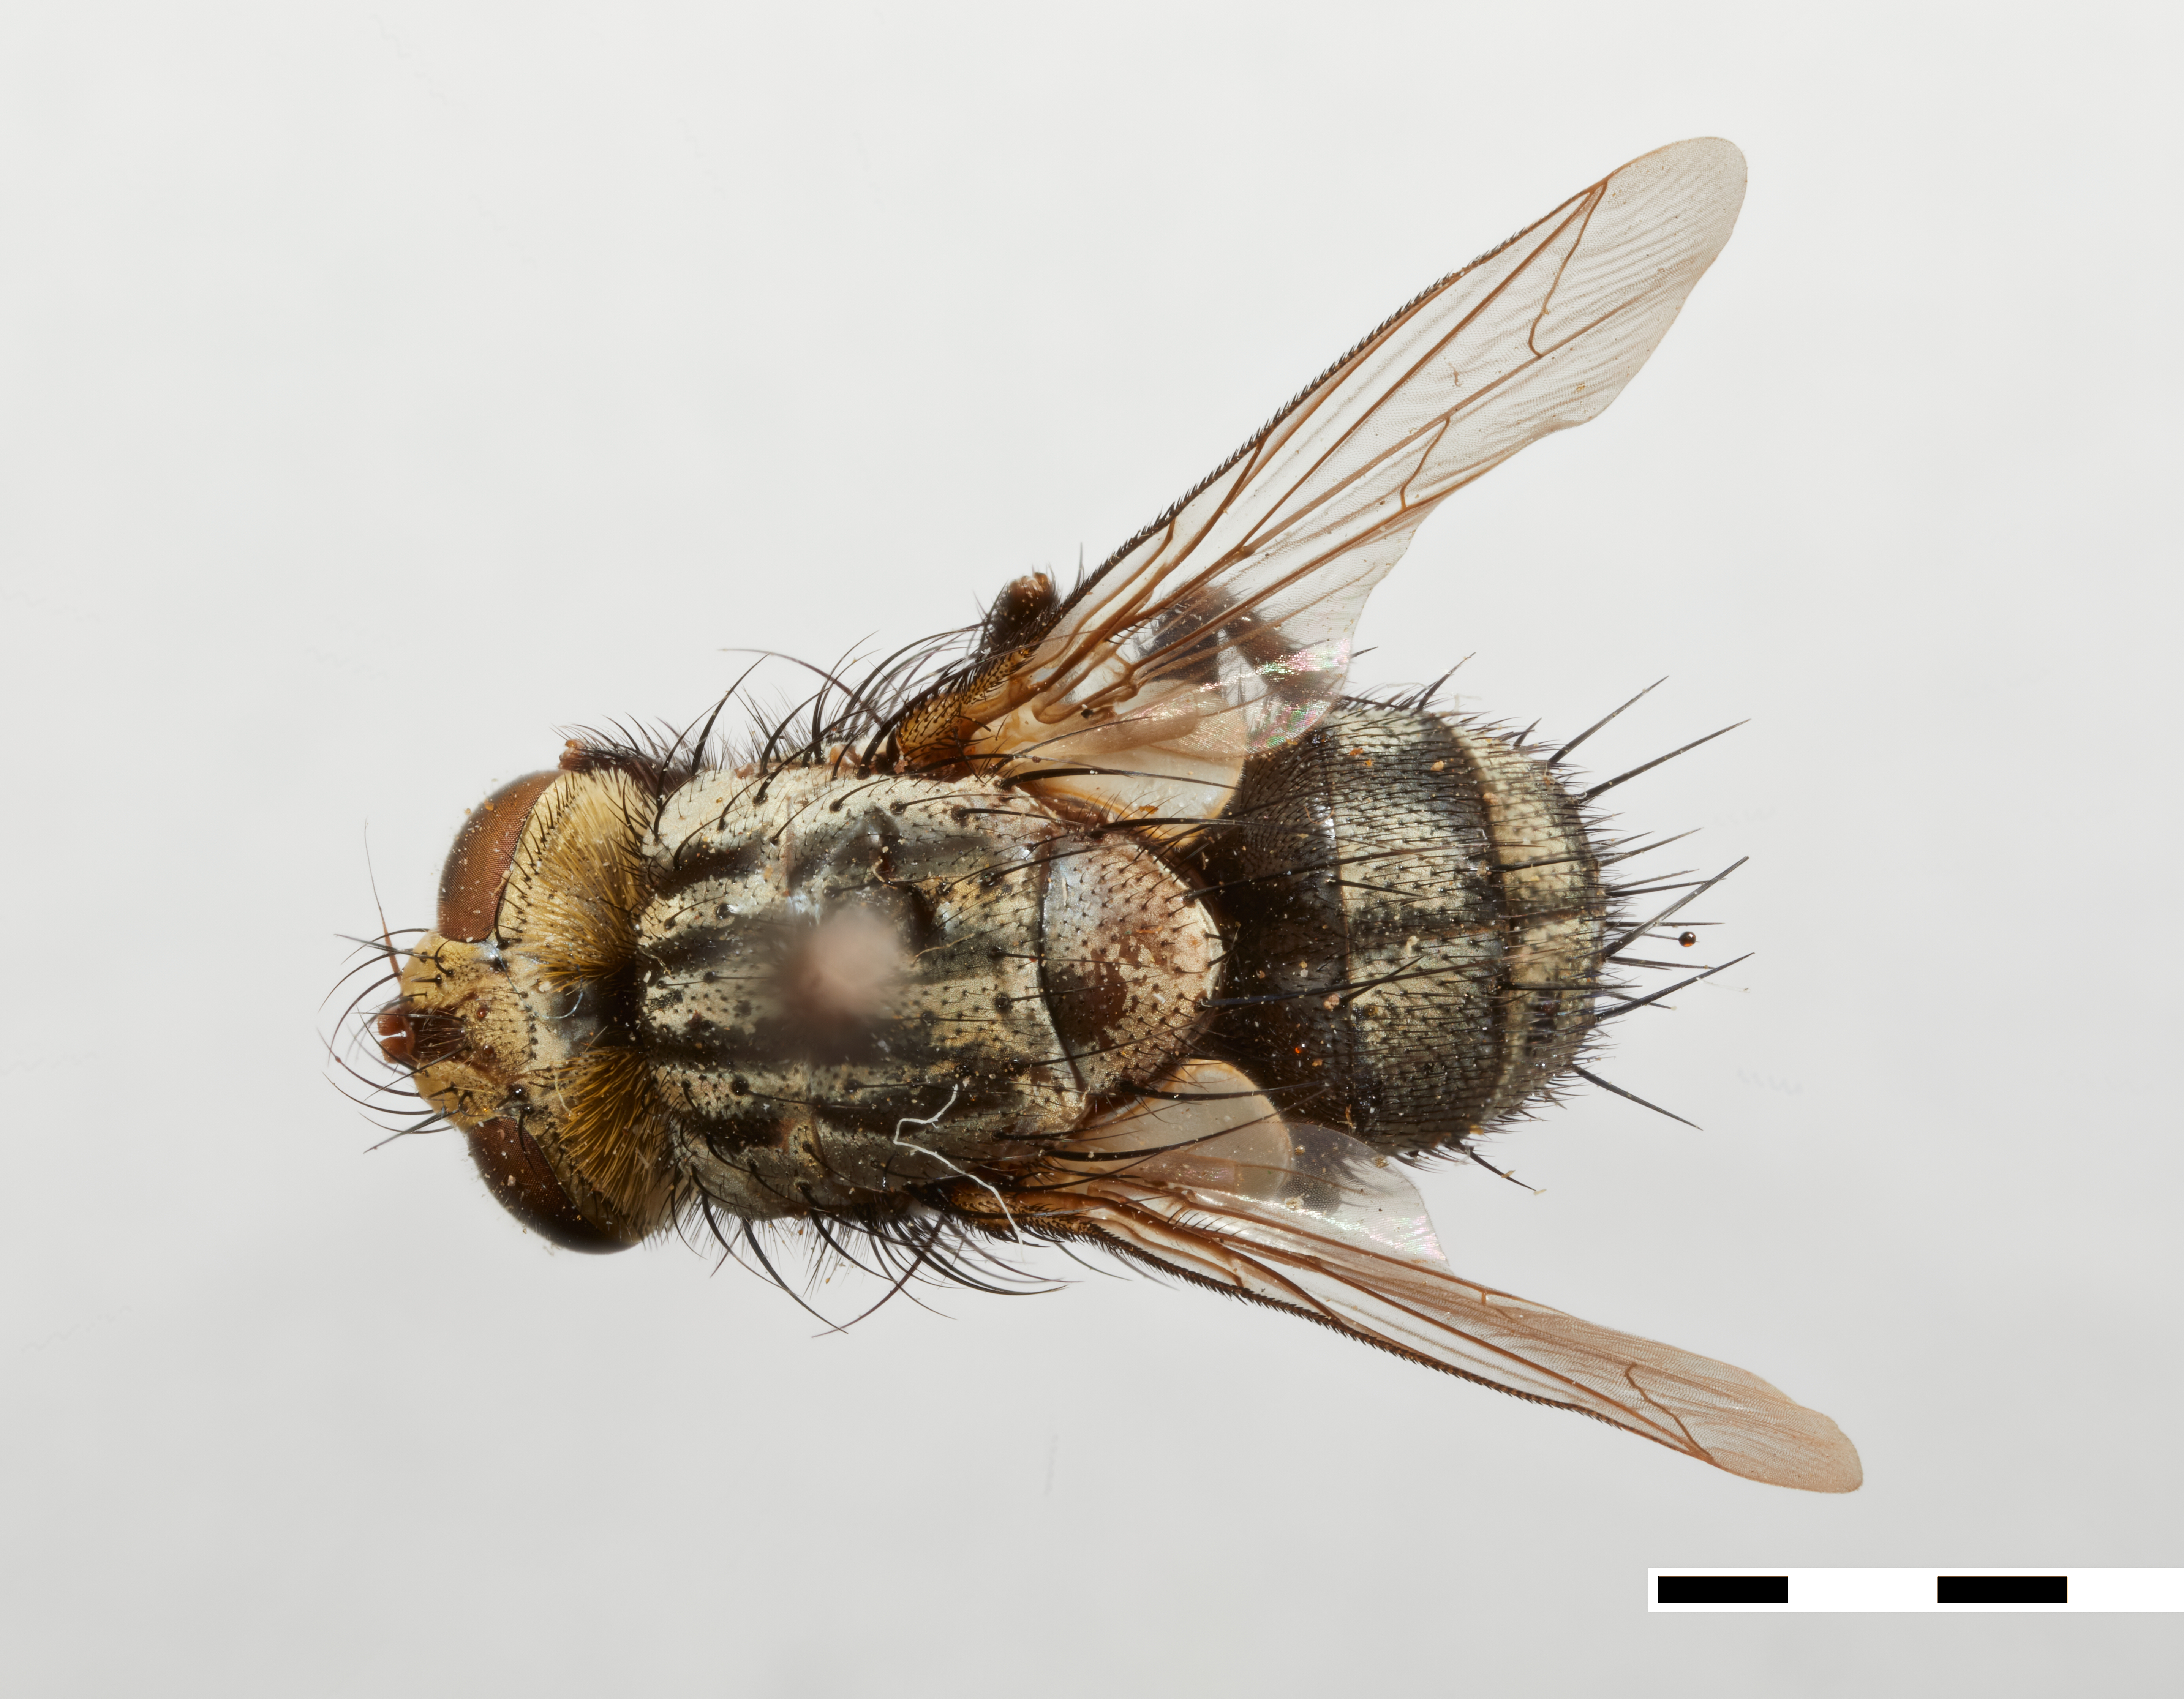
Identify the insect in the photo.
Plagiotachina peruviana
